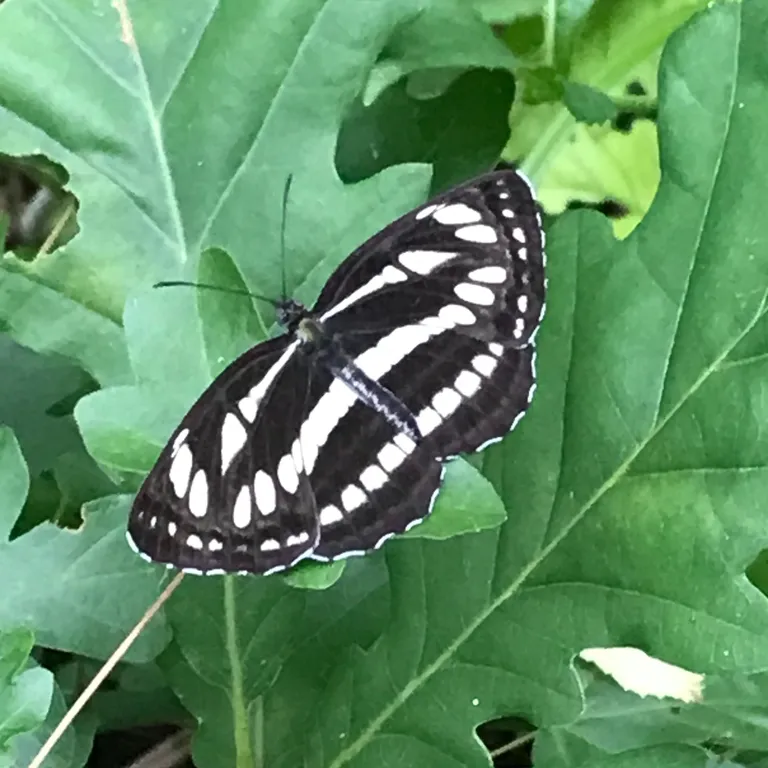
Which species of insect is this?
Neptis sappho
